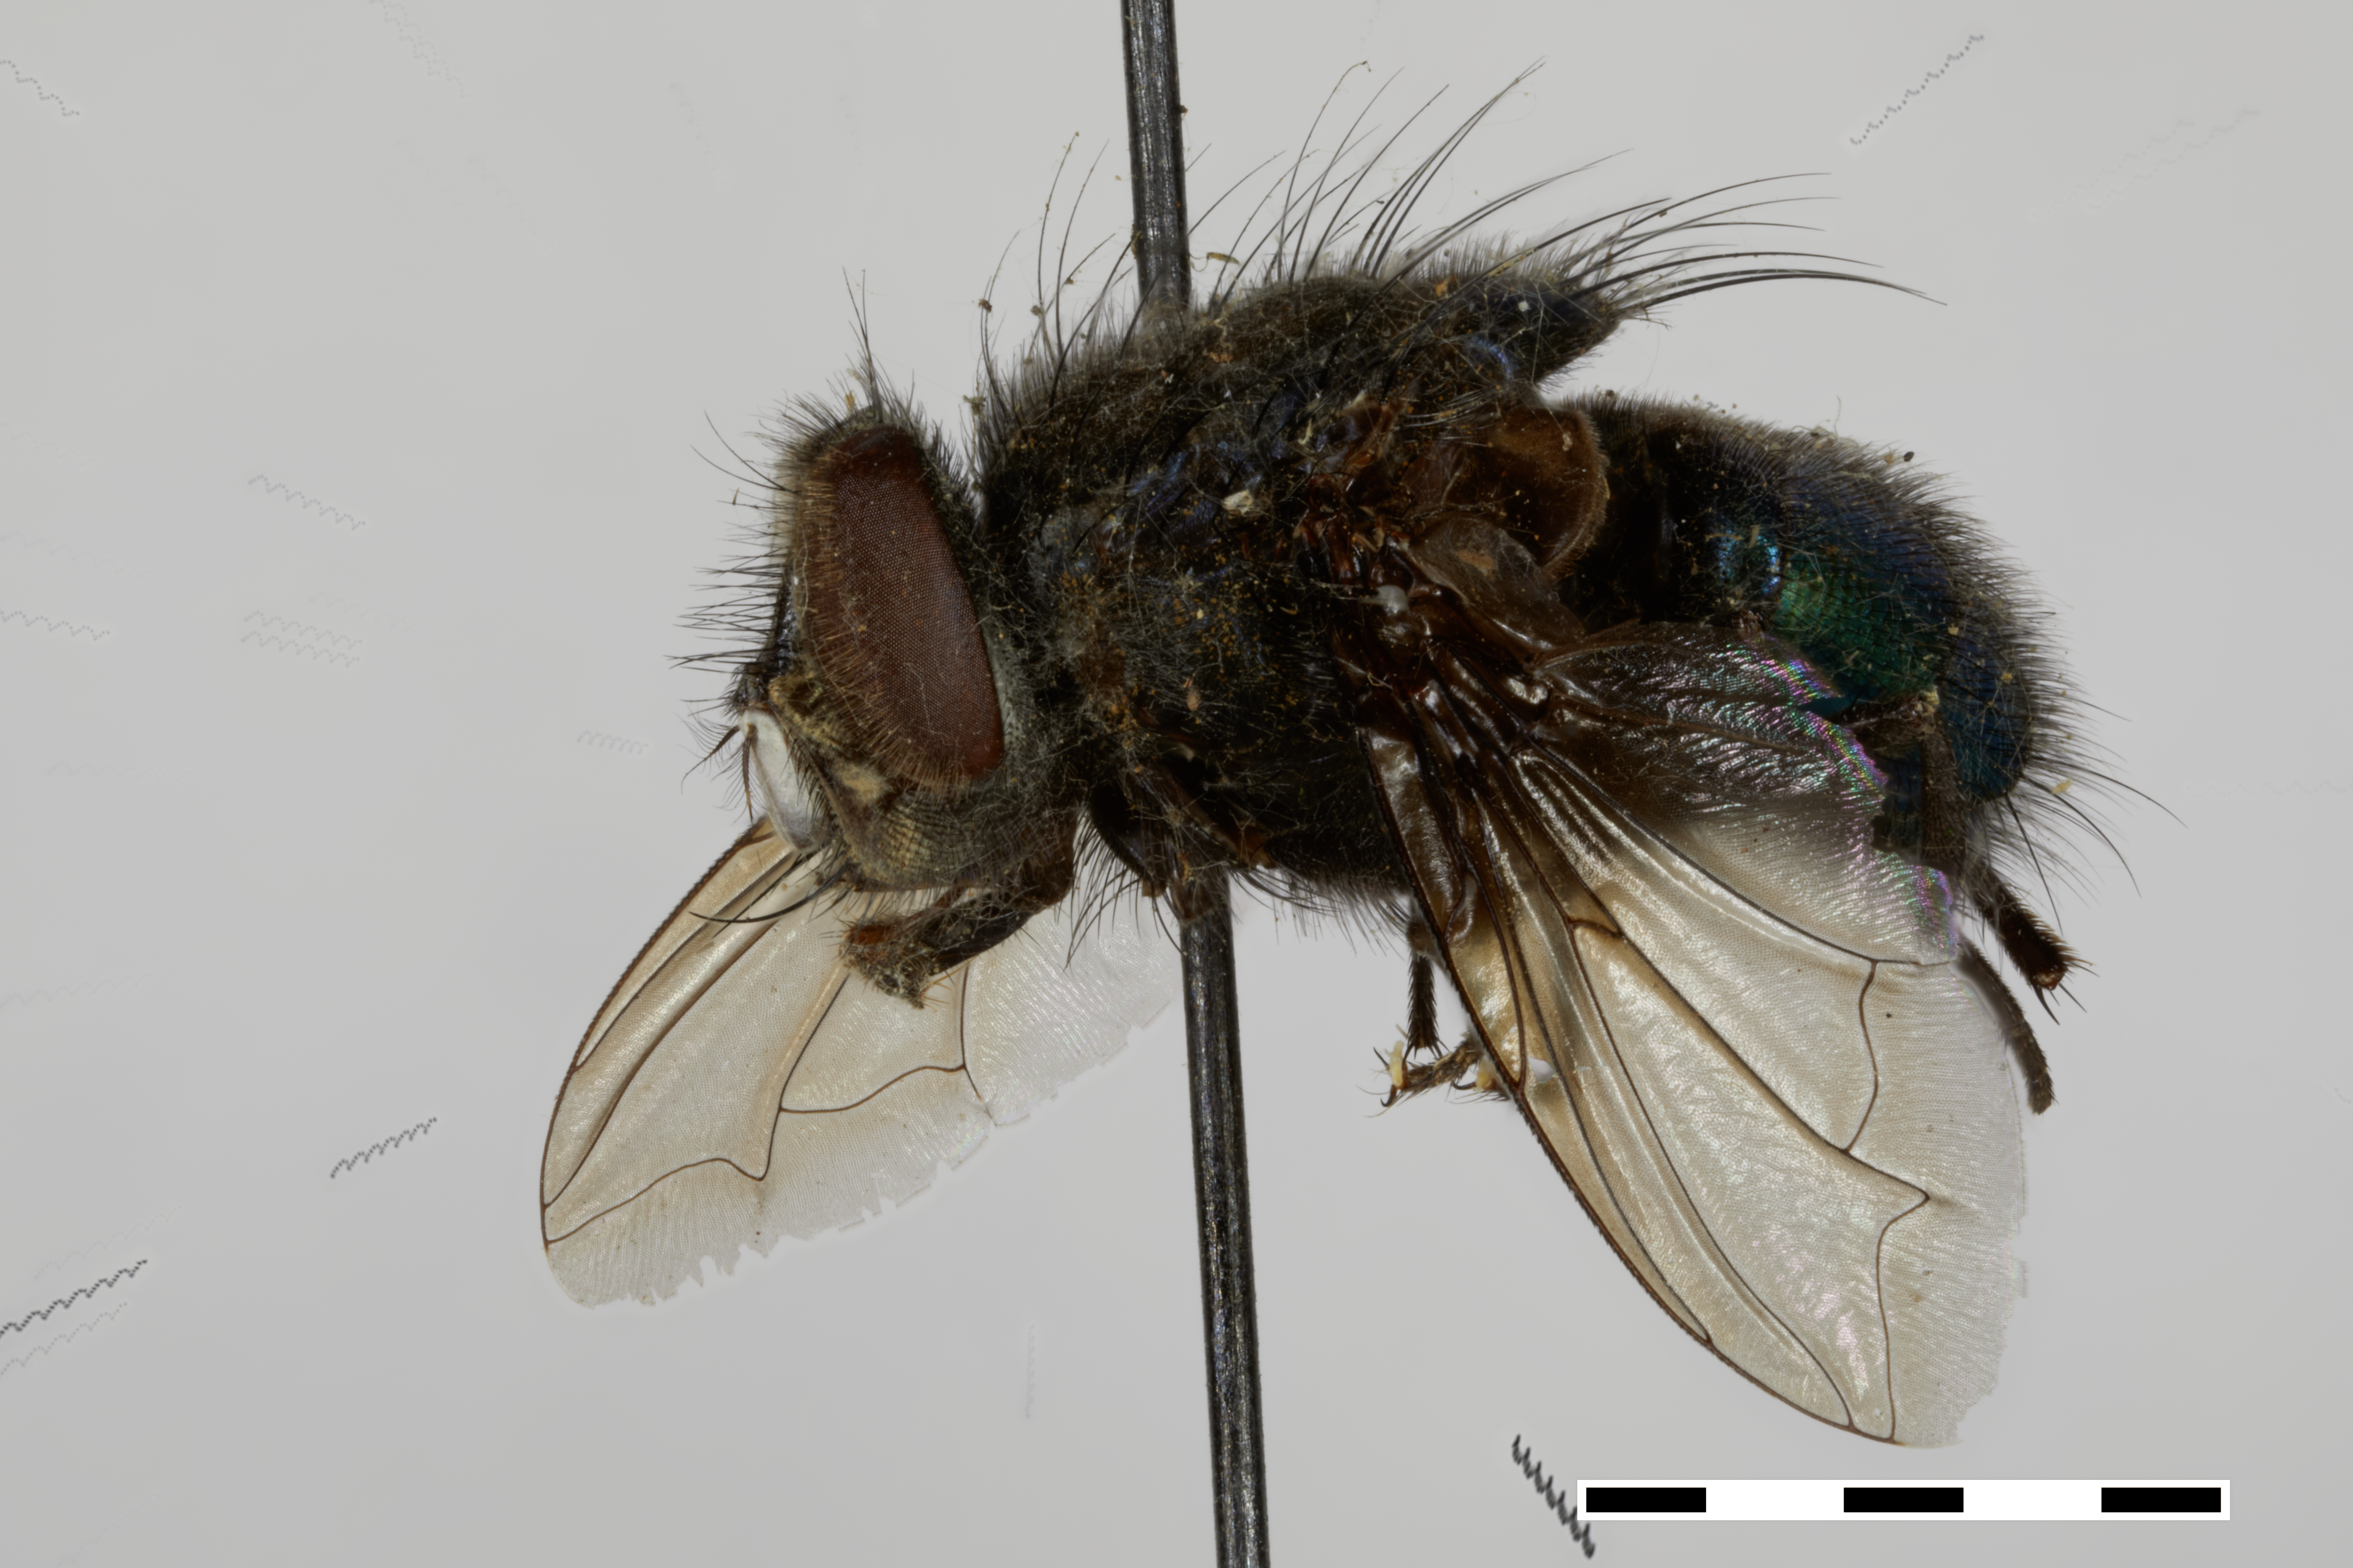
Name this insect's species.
Roraimomusca roraima (also Sarconesia roraima)
